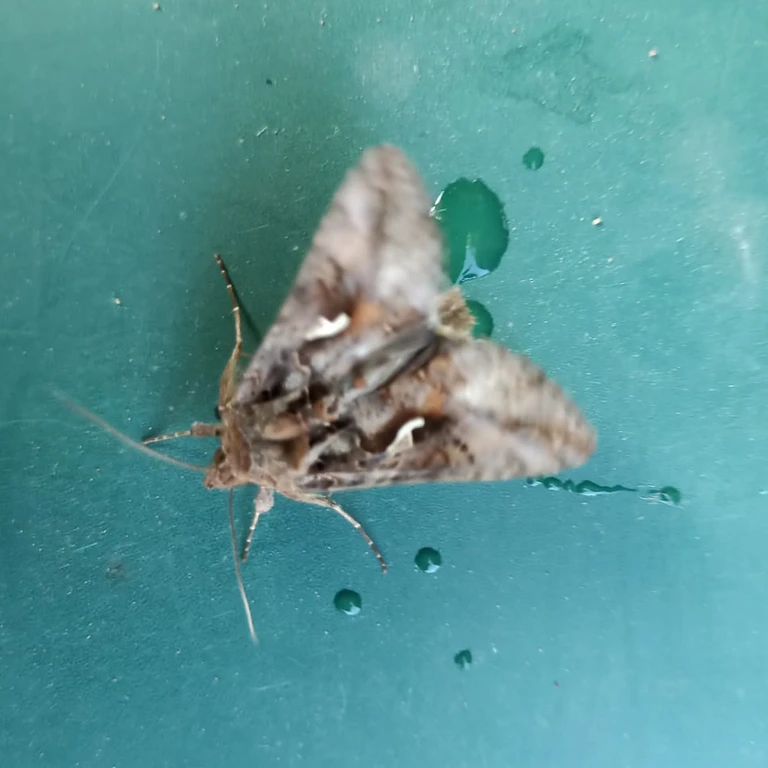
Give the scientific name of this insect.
Autographa gamma
